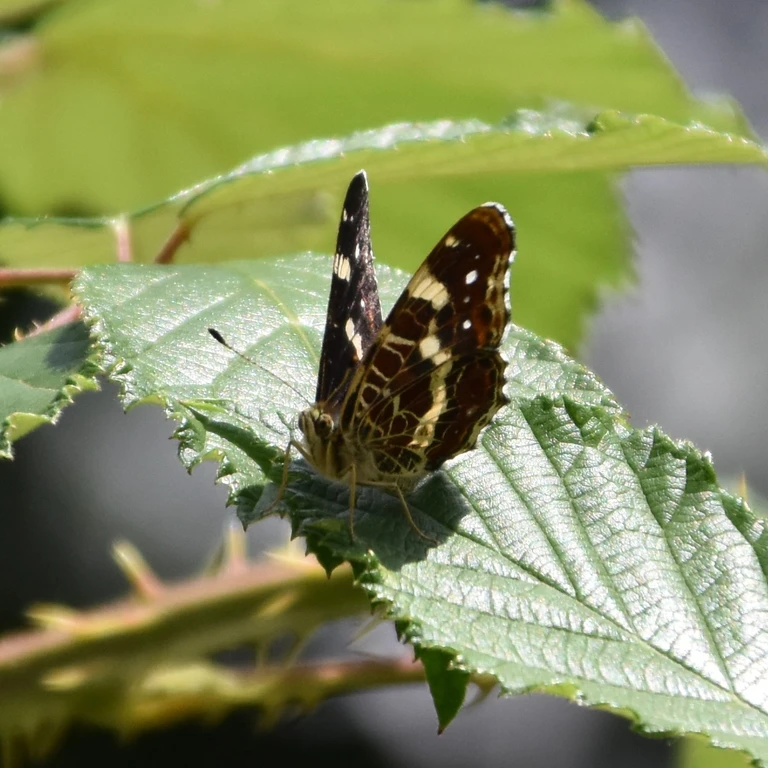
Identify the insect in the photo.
Araschnia levana
